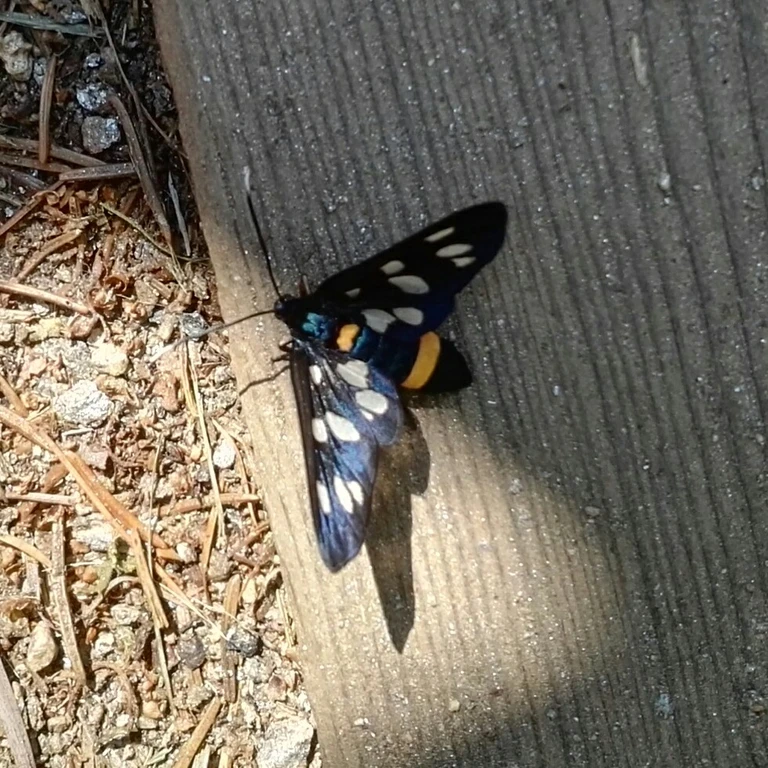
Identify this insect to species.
Amata phegea
